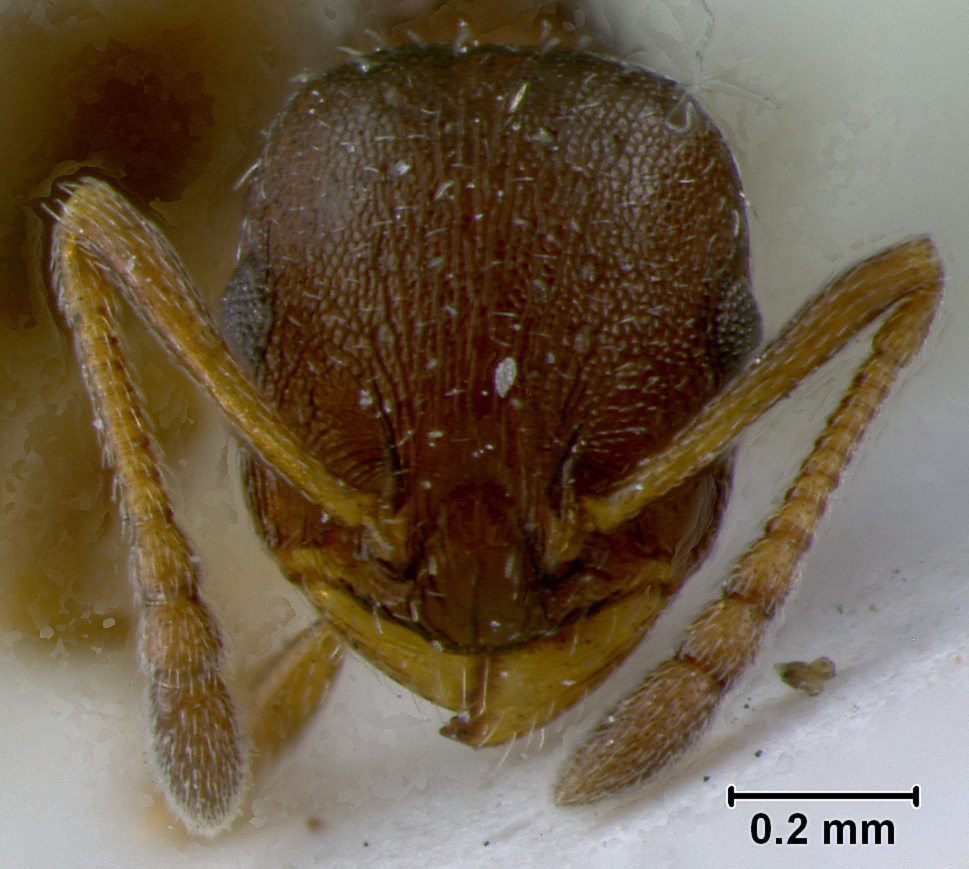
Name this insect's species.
Leptothorax texanus
